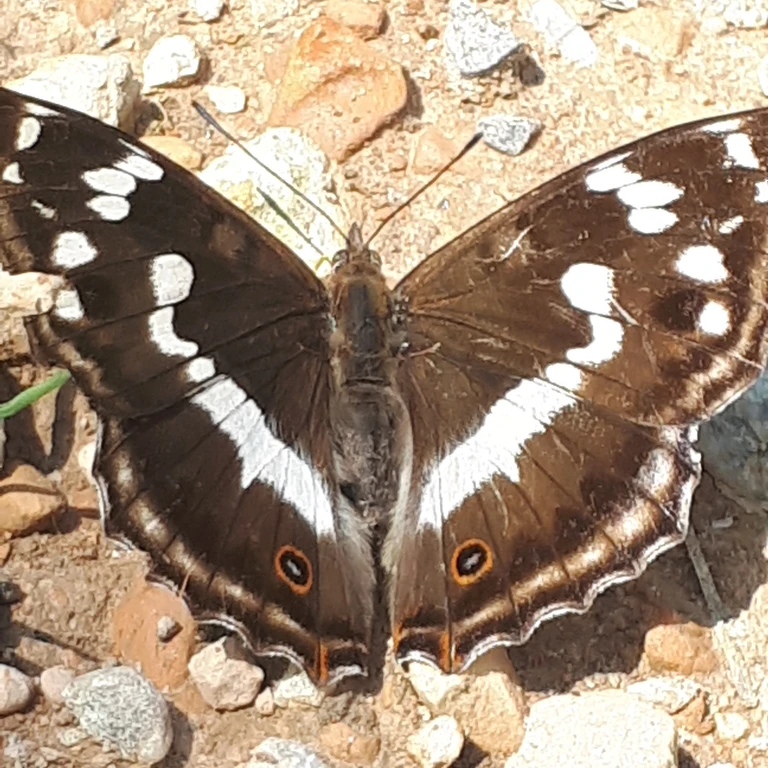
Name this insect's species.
Apatura iris
